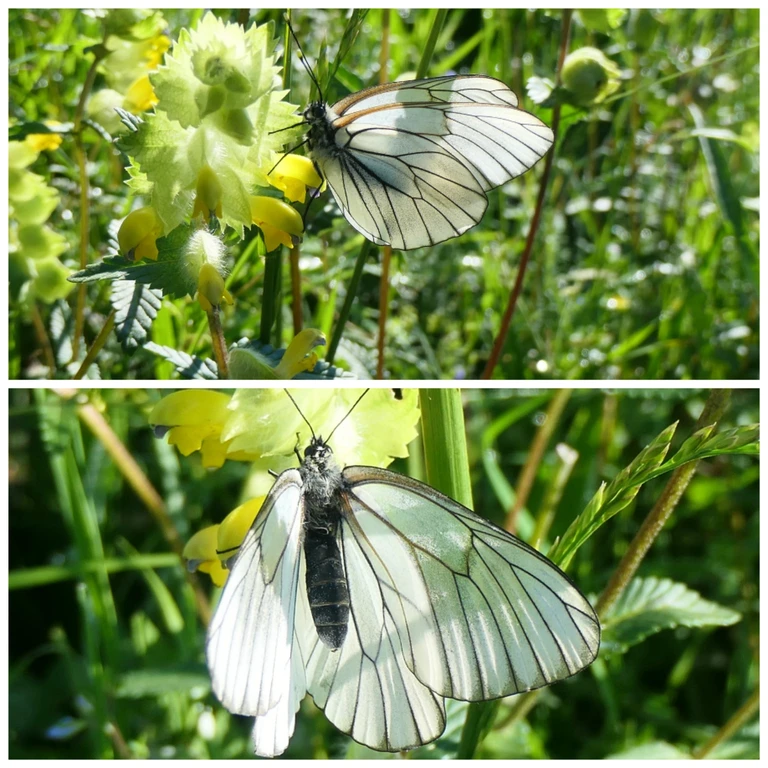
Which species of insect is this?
Aporia crataegi
